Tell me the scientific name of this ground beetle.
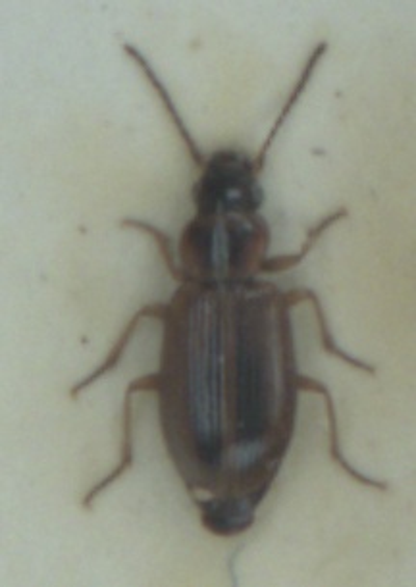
Dicheirotrichus placidus
